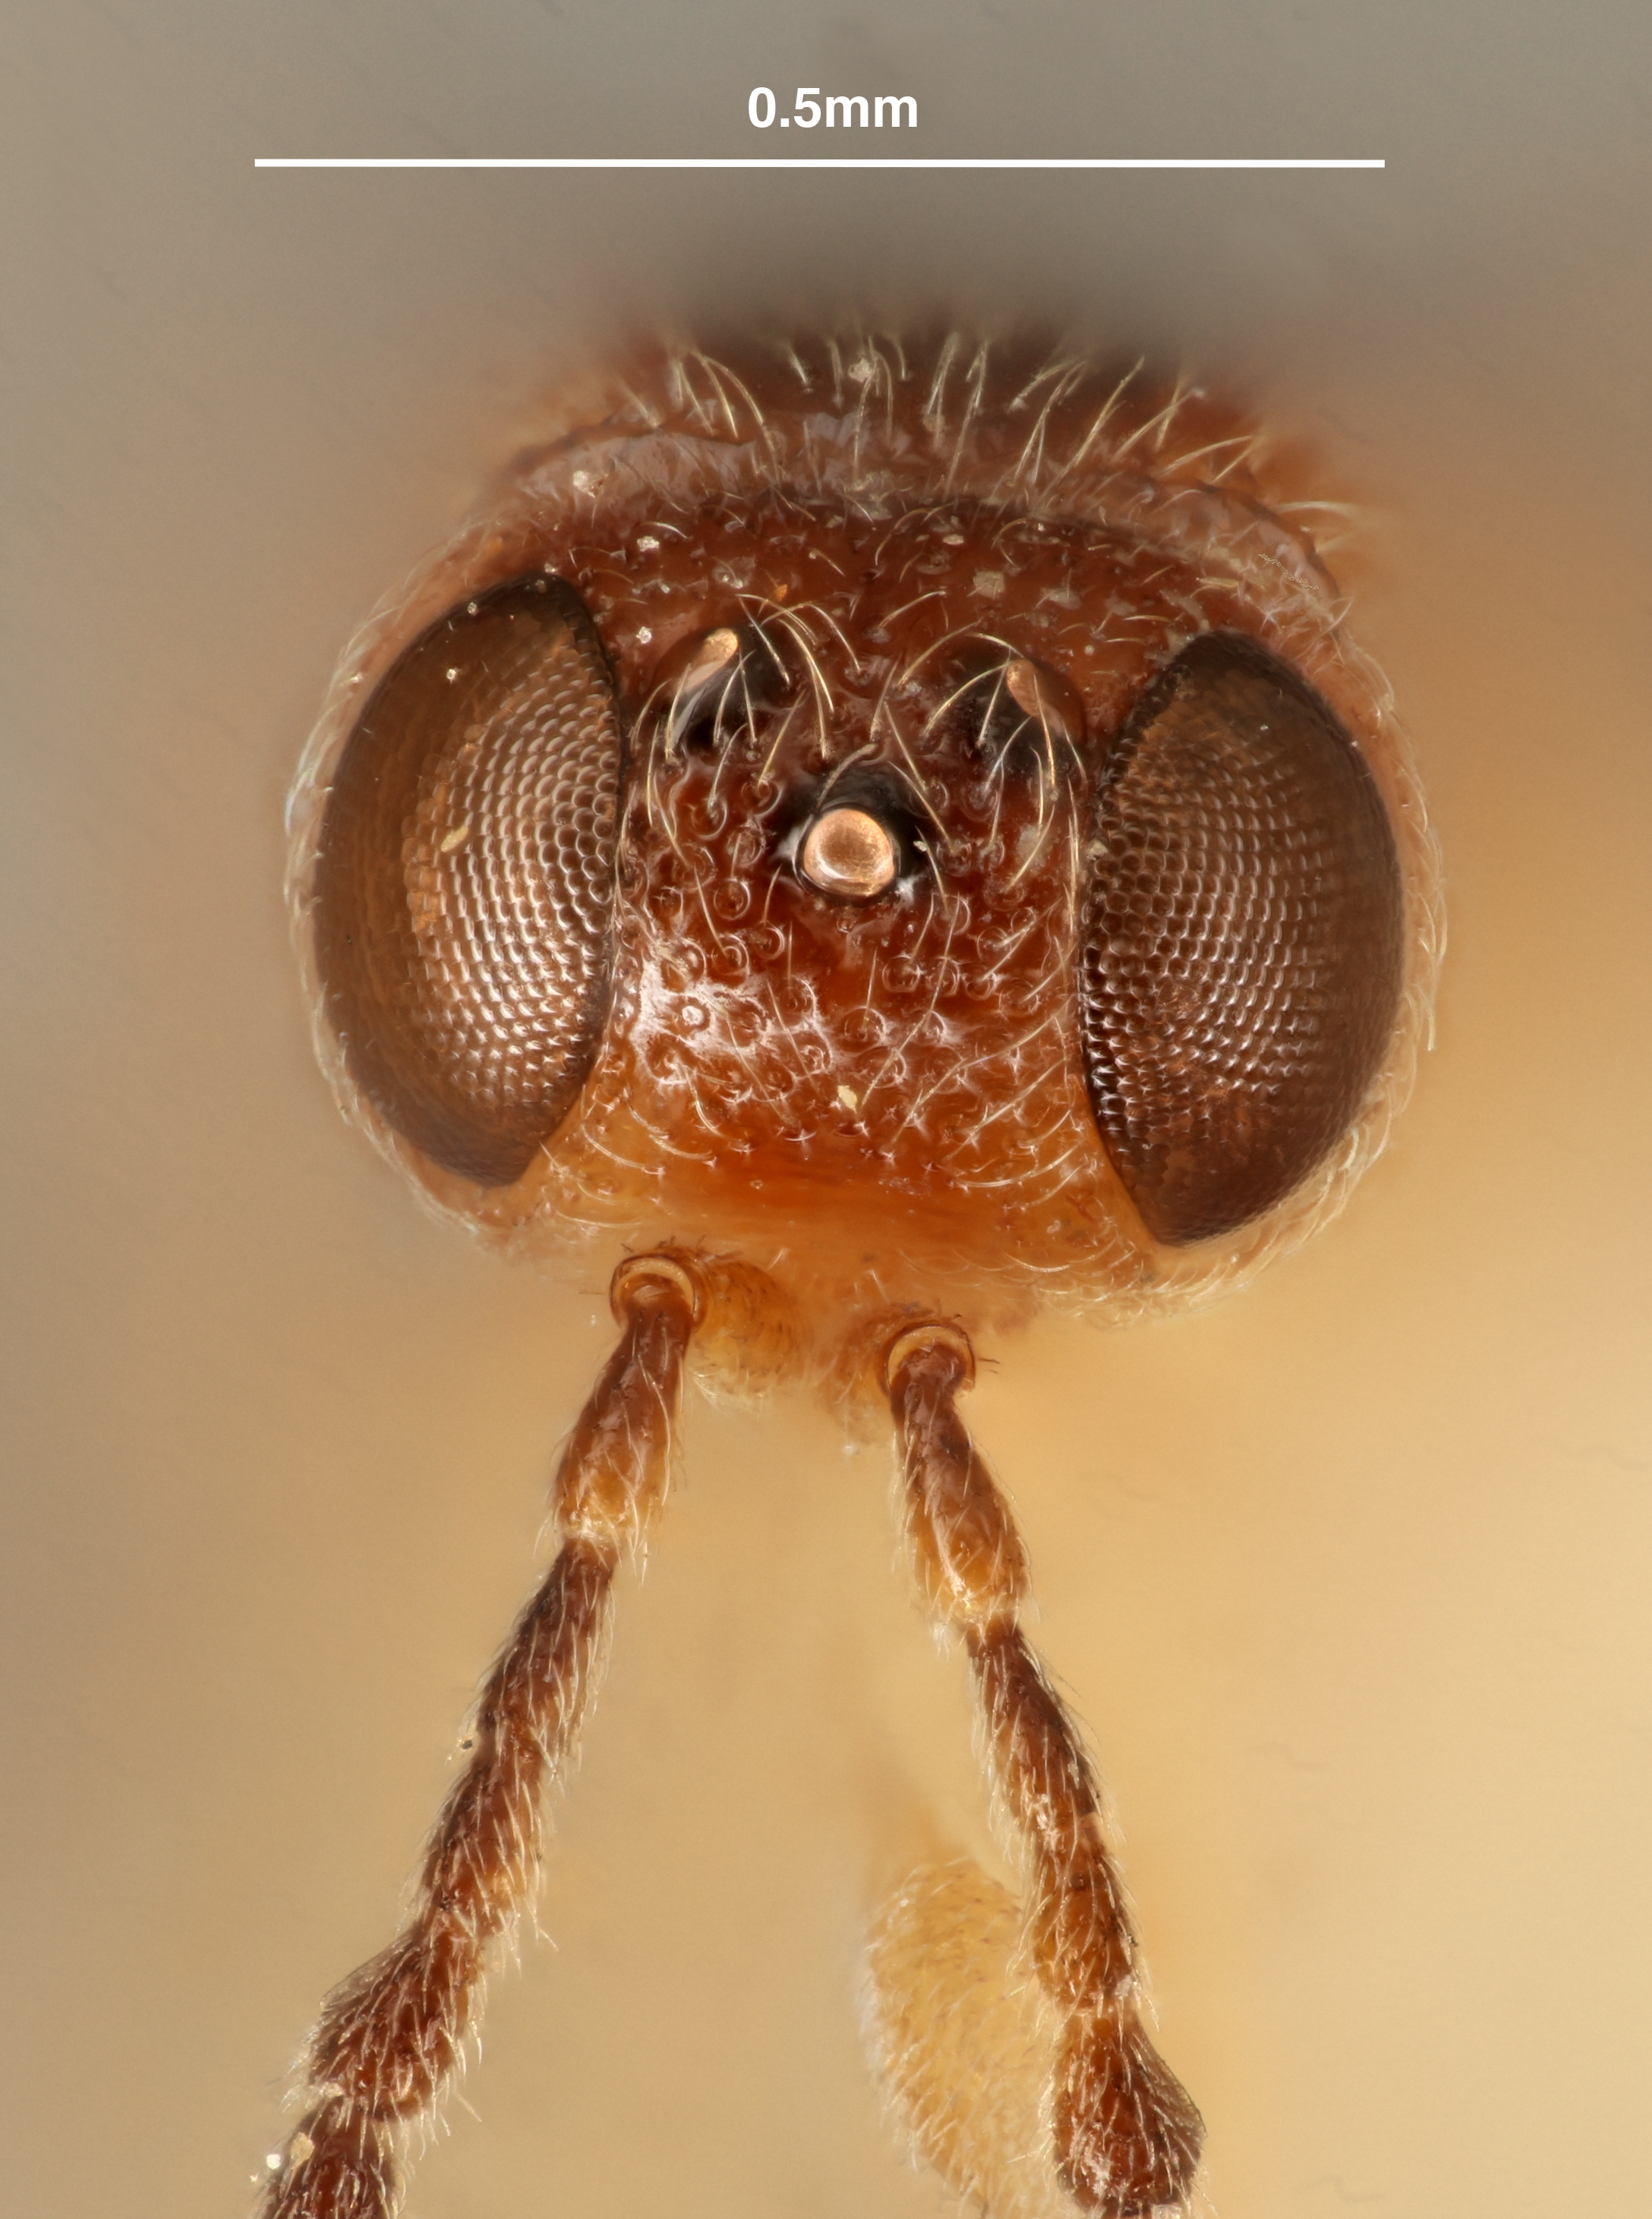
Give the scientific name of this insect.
Macroteleia indica
